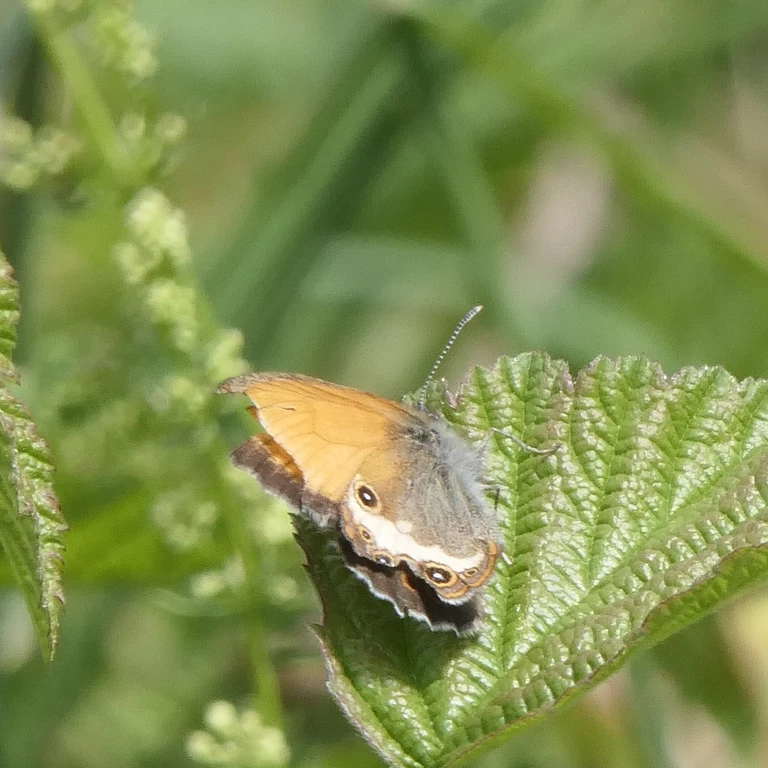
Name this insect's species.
Coenonympha arcania
